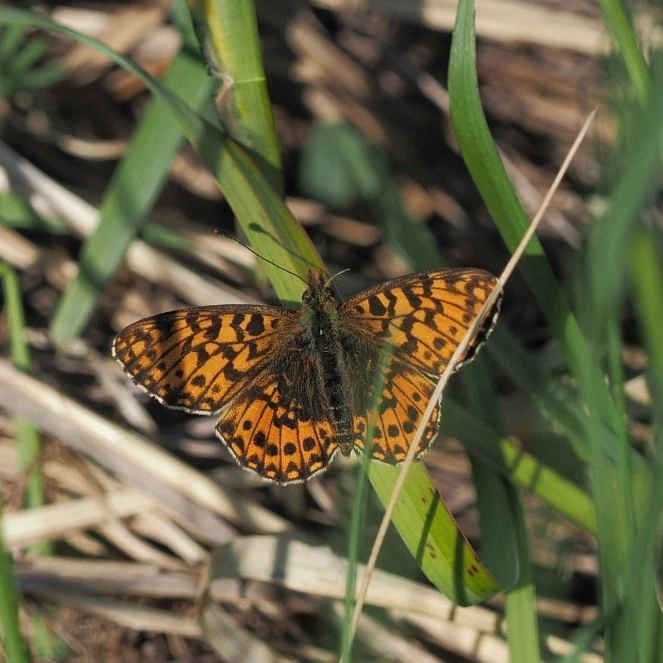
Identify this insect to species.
Boloria dia
